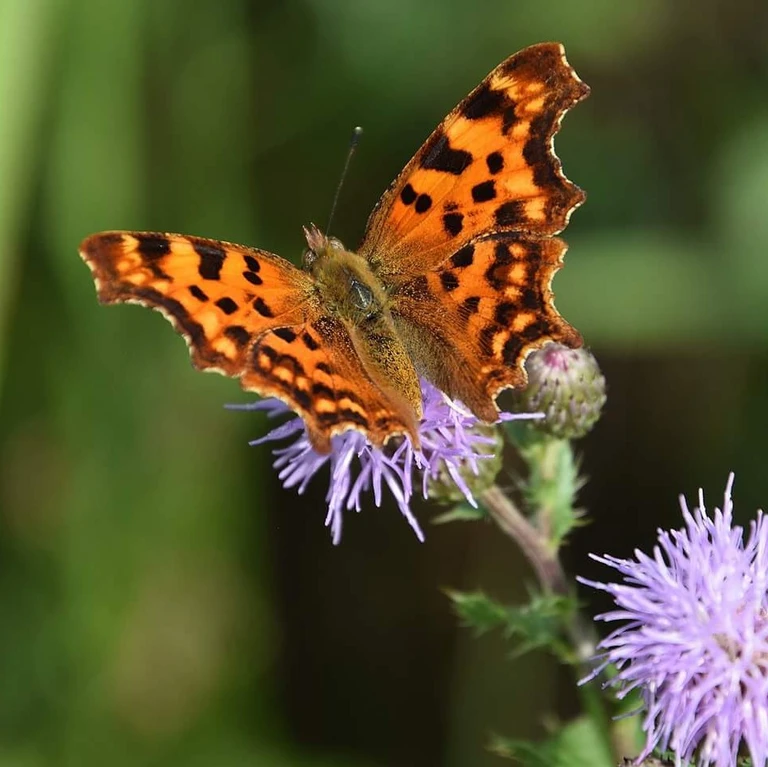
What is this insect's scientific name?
Polygonia c-album
